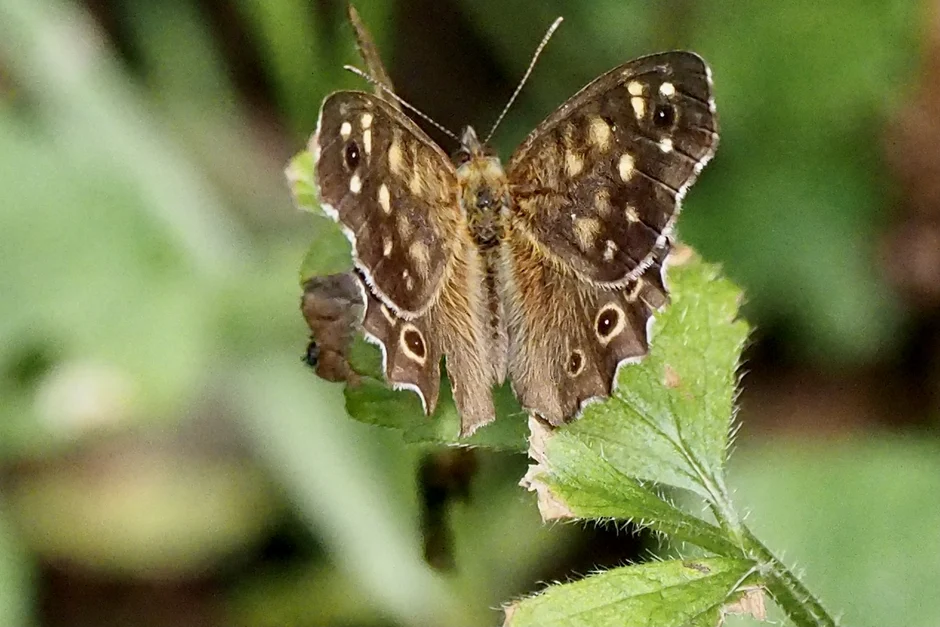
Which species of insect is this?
Pararge aegeria
